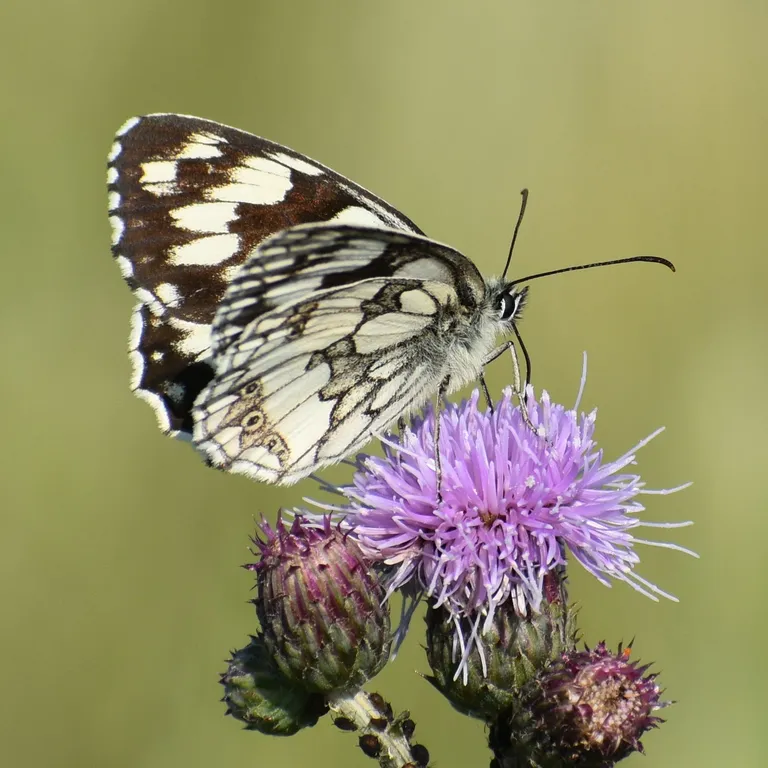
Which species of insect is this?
Melanargia galathea
